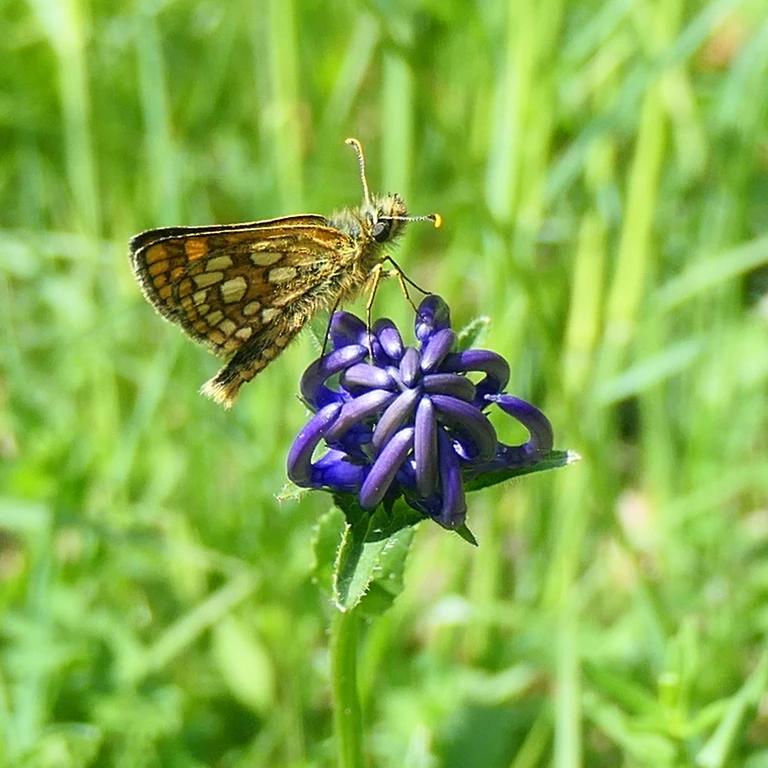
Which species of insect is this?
Carterocephalus palaemon
